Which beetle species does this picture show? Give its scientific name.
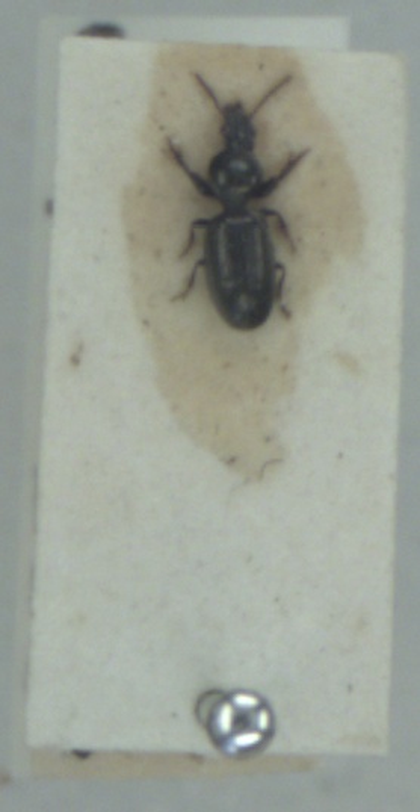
Dyschirius tristis
